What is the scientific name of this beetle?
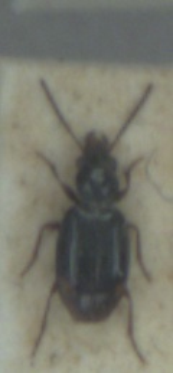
Bembidion doris
